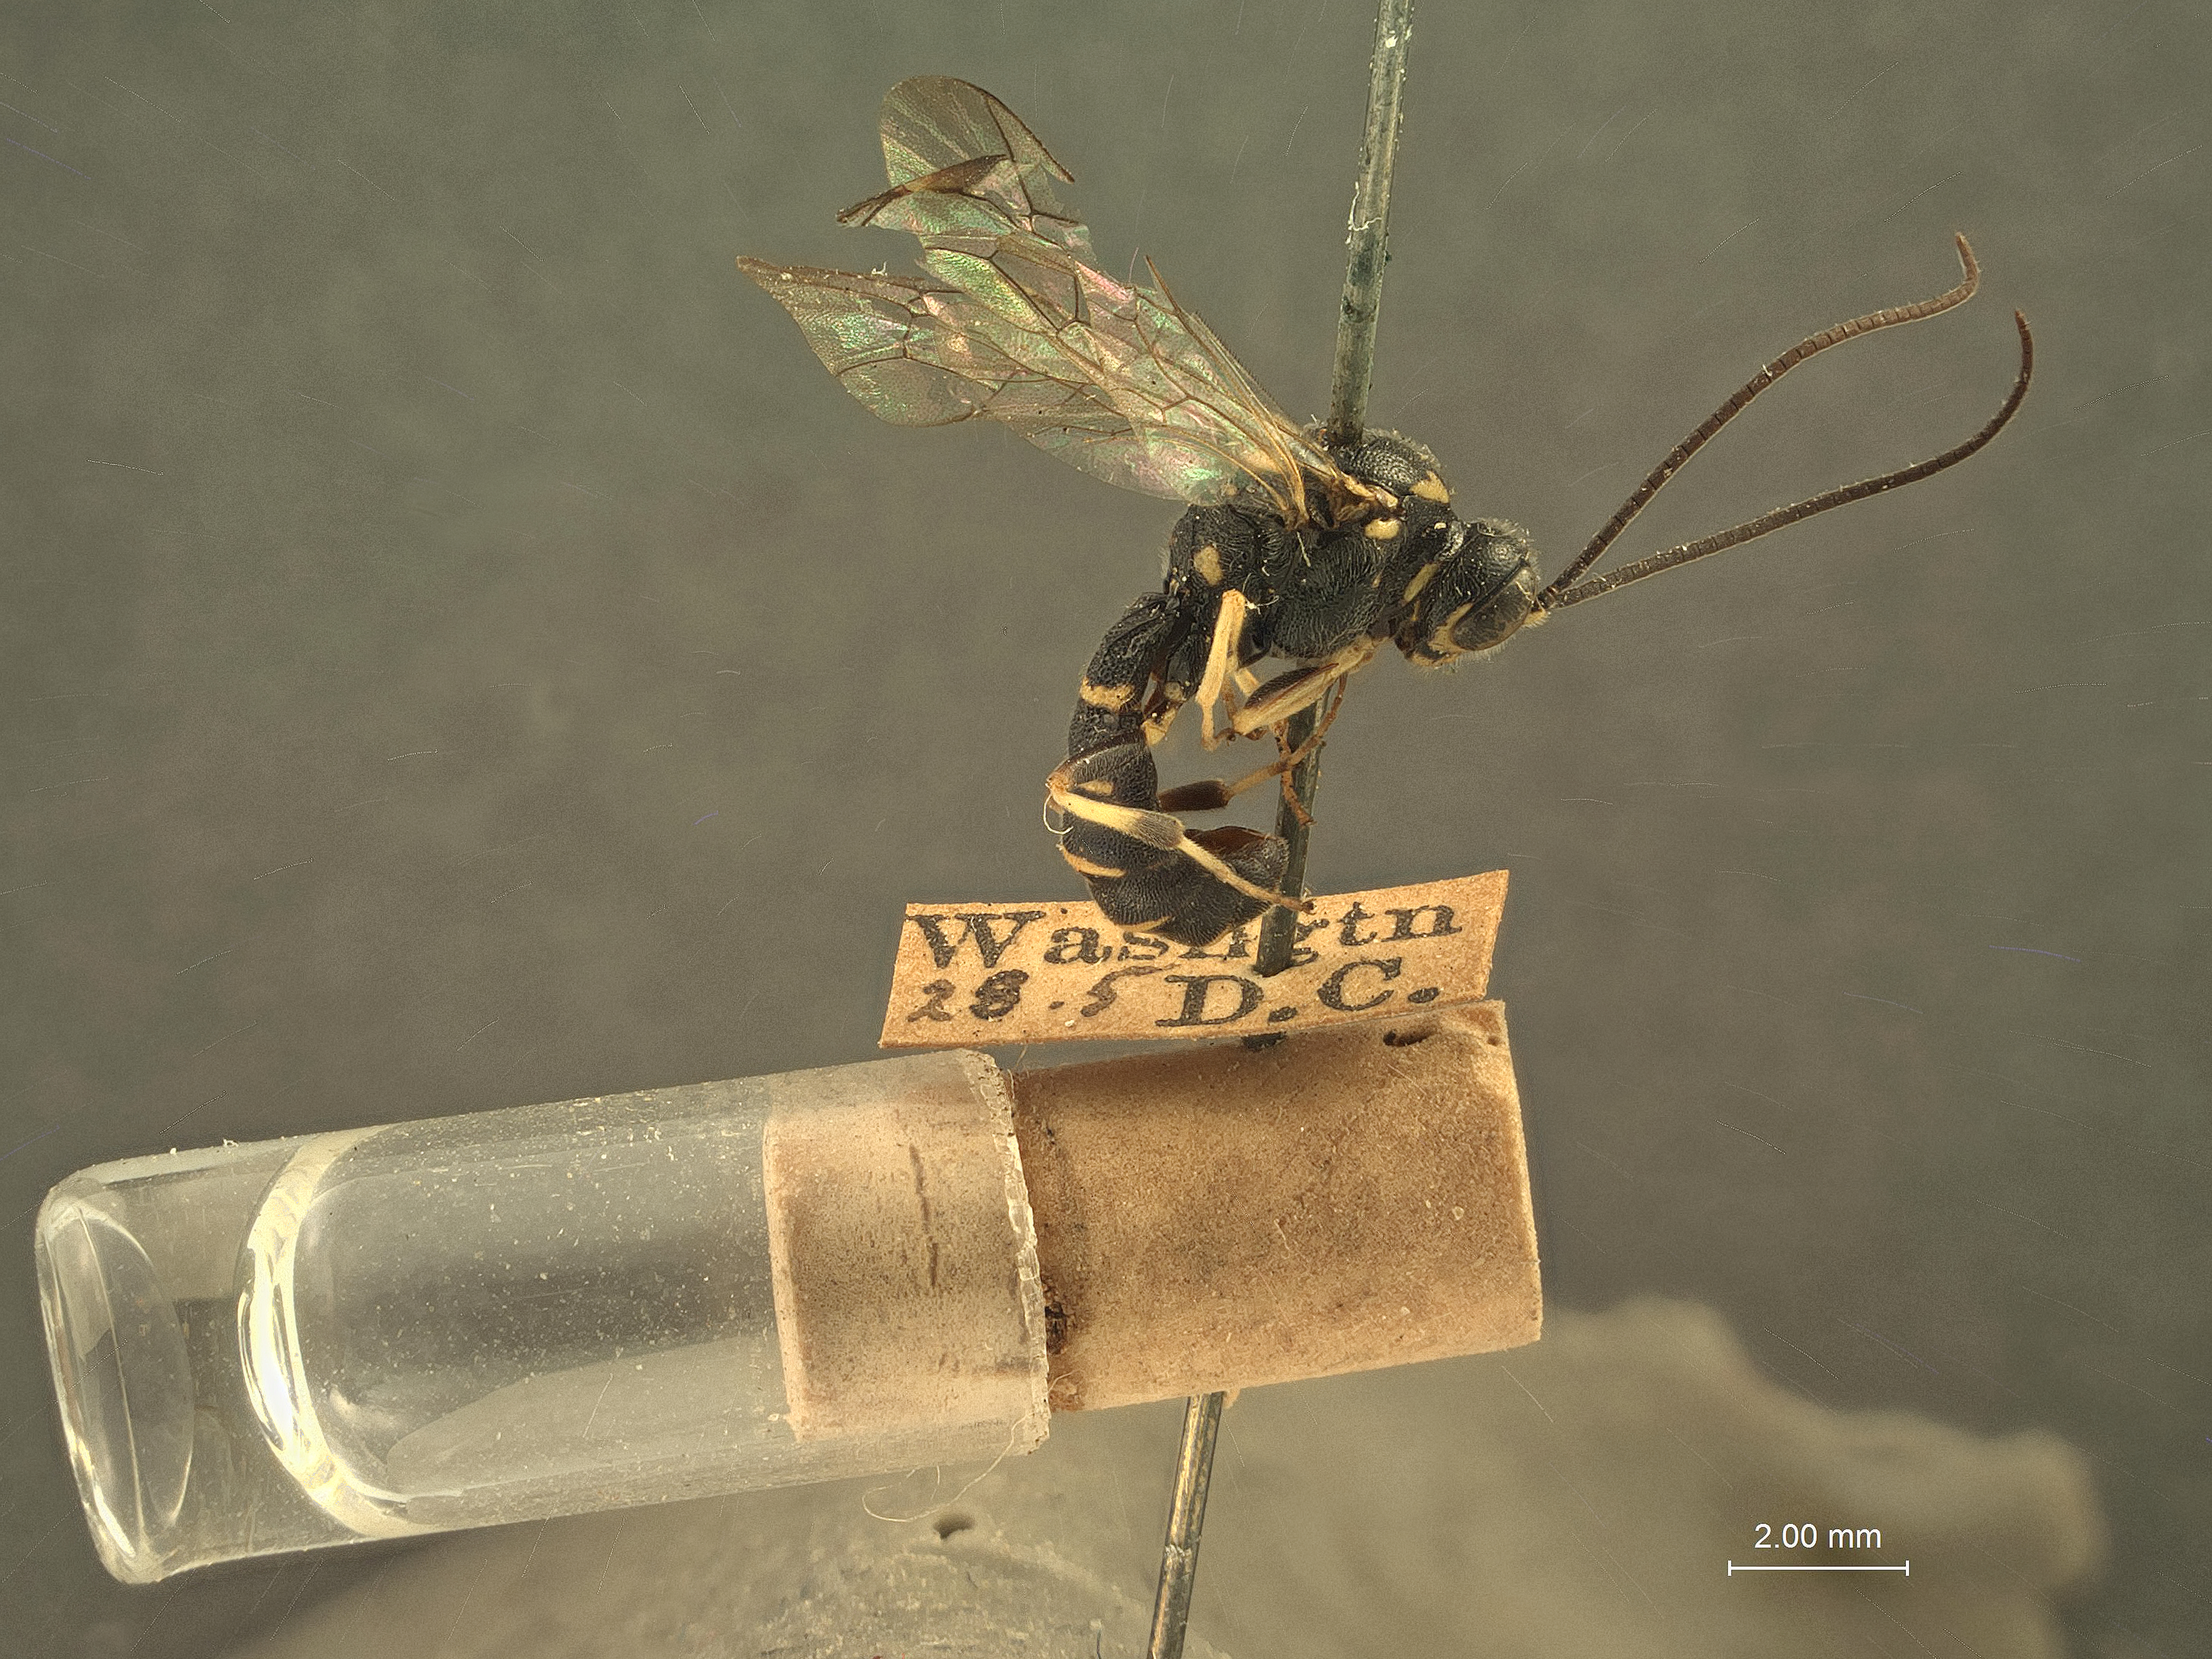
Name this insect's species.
Exenterus nigrifrons
